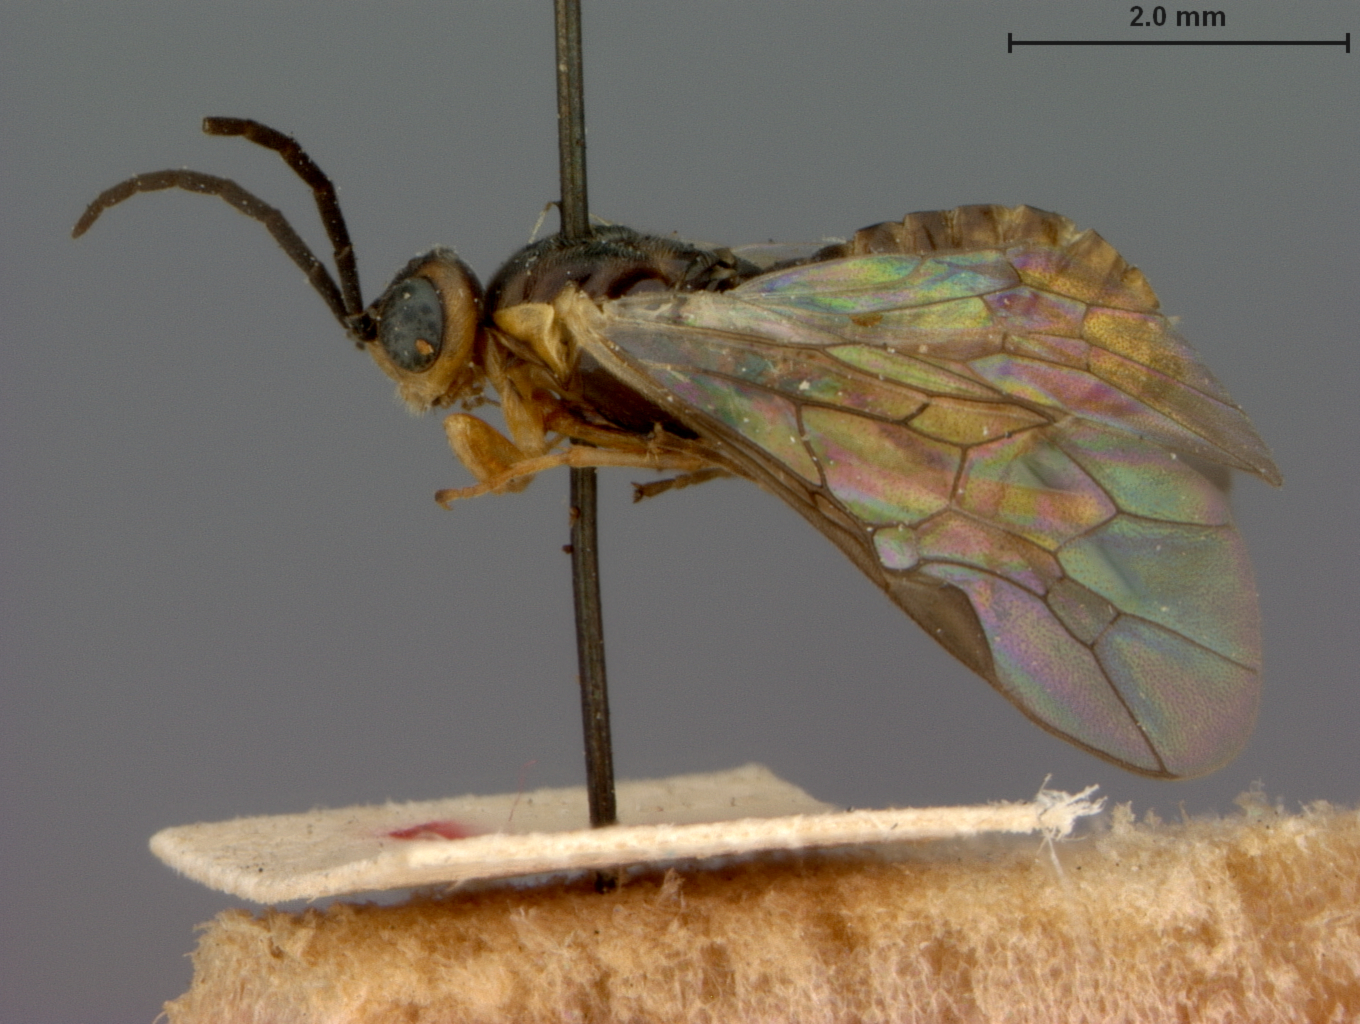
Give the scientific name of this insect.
Pontania consors
